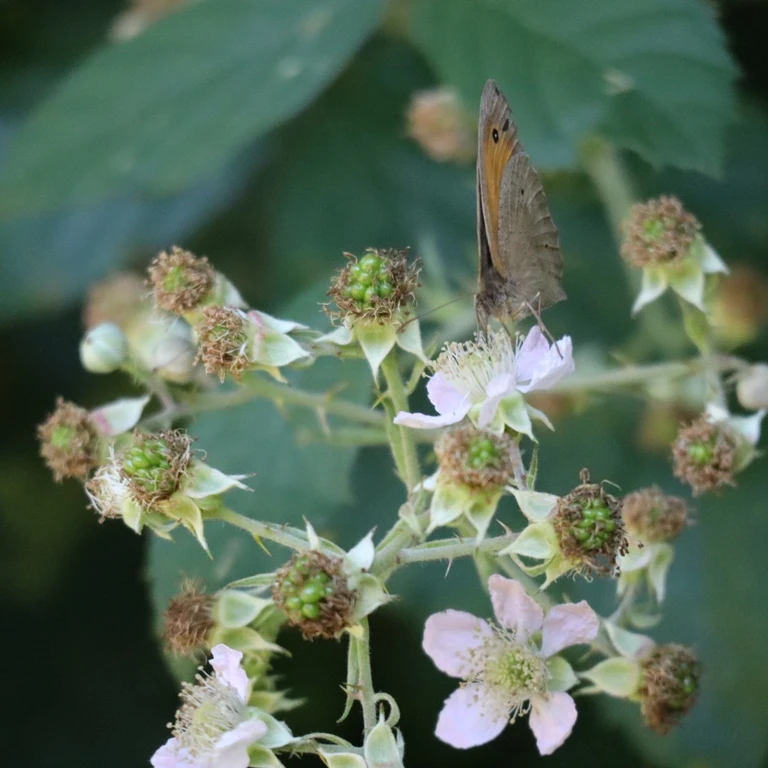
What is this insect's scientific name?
Maniola jurtina
